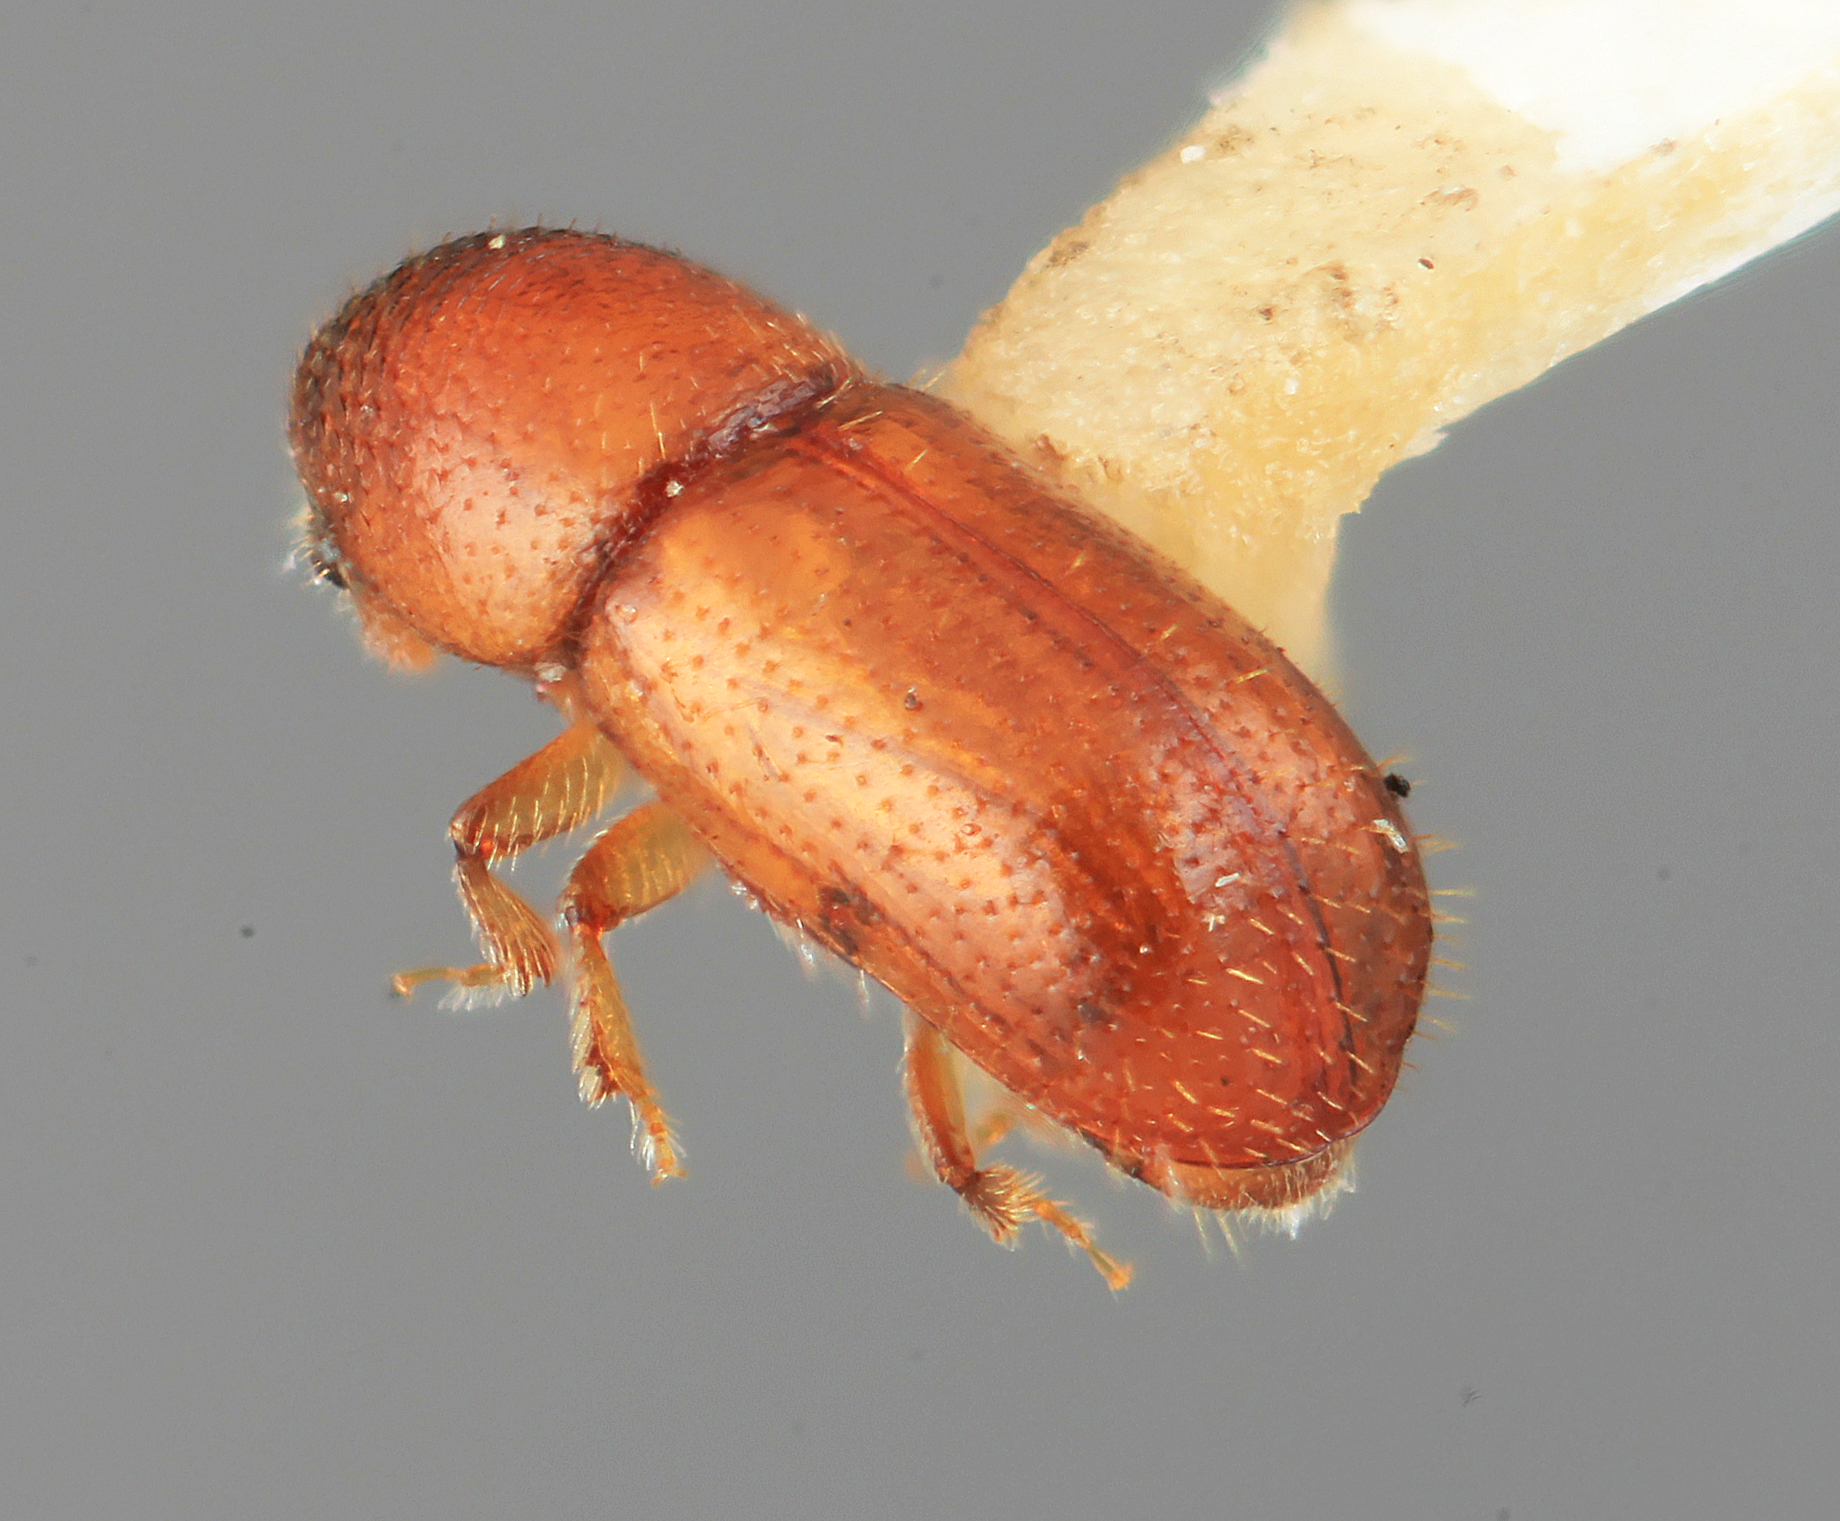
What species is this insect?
Dendroterus sodalis
